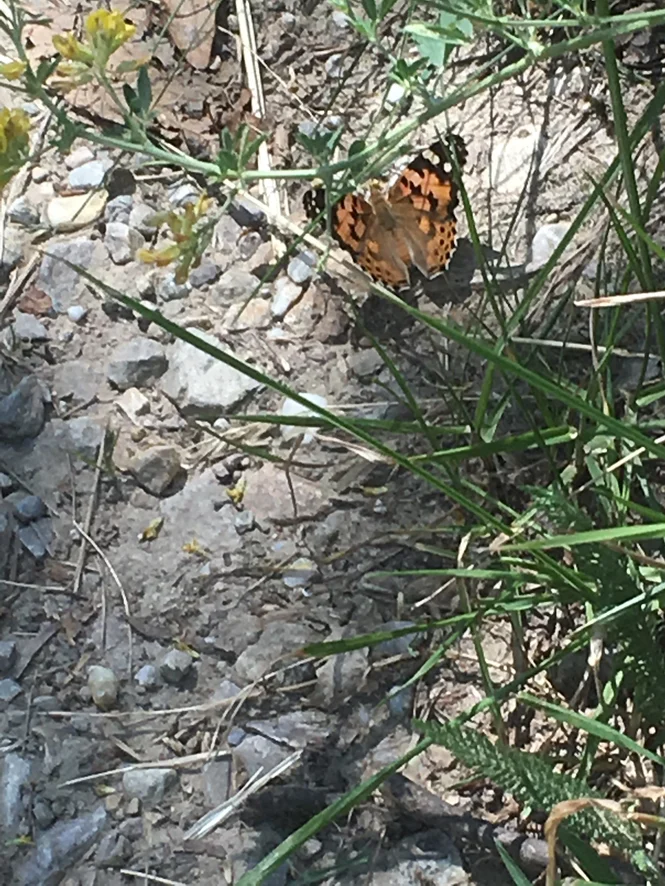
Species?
Vanessa cardui
